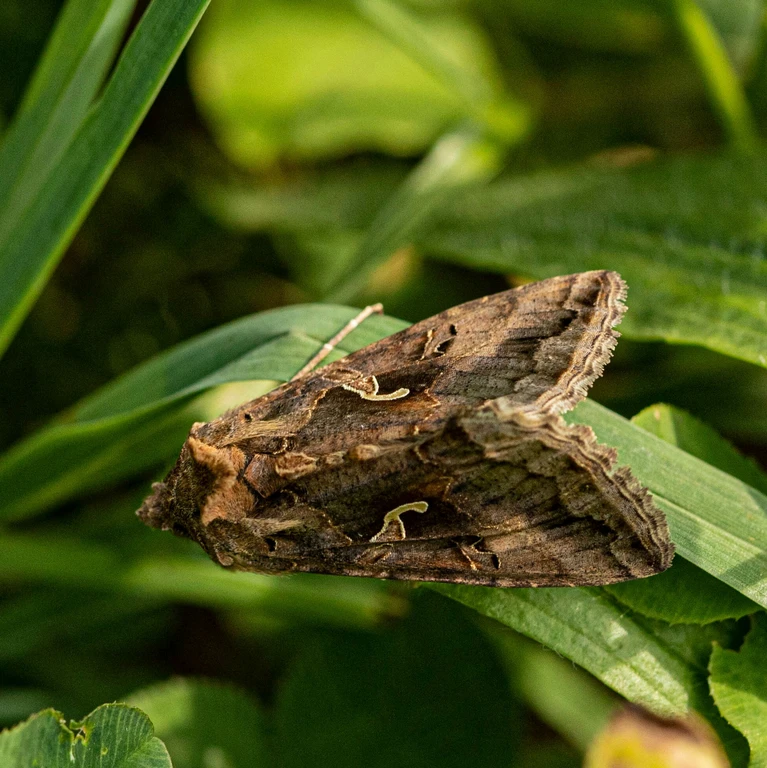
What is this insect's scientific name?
Autographa gamma
